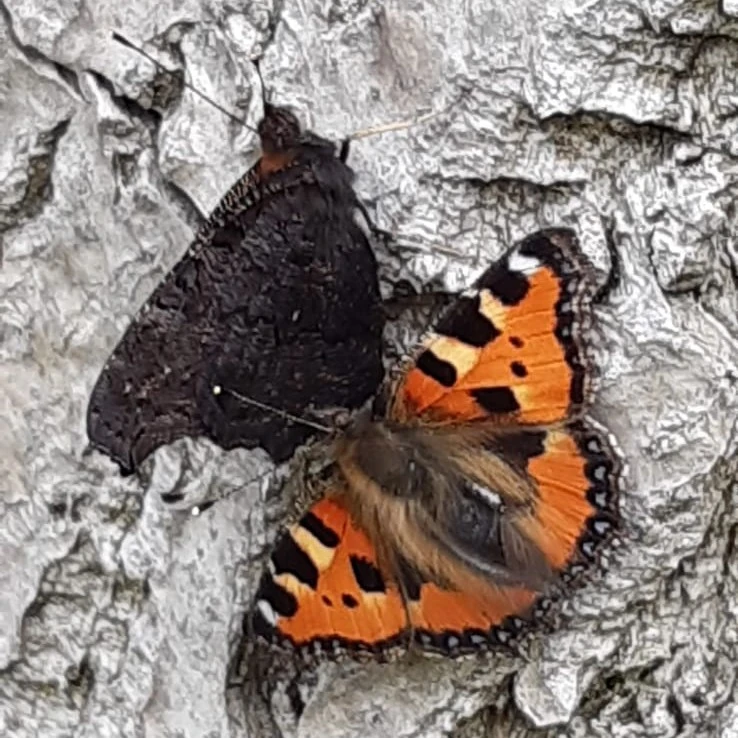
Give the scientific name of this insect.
Aglais urticae
